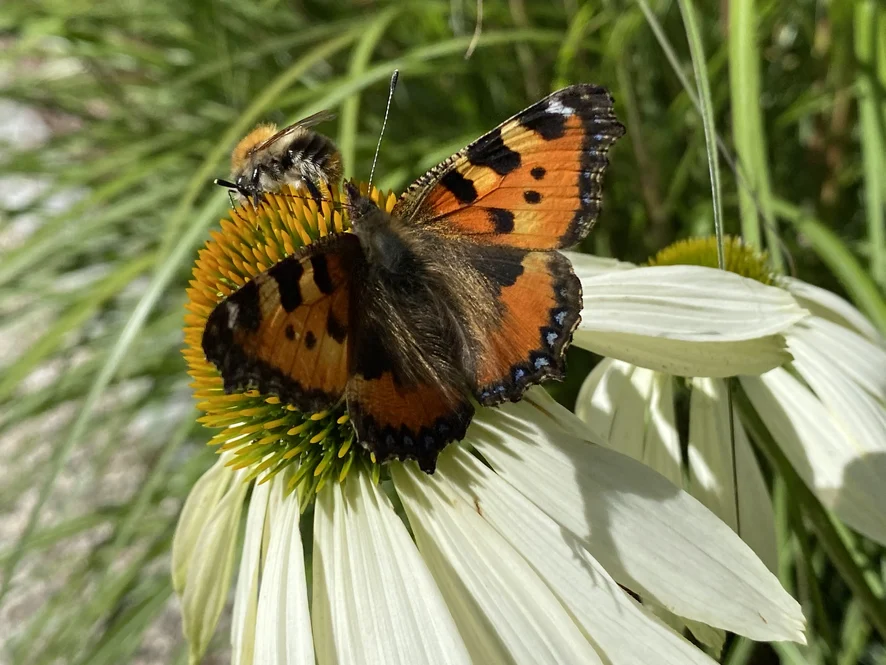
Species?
Aglais urticae
